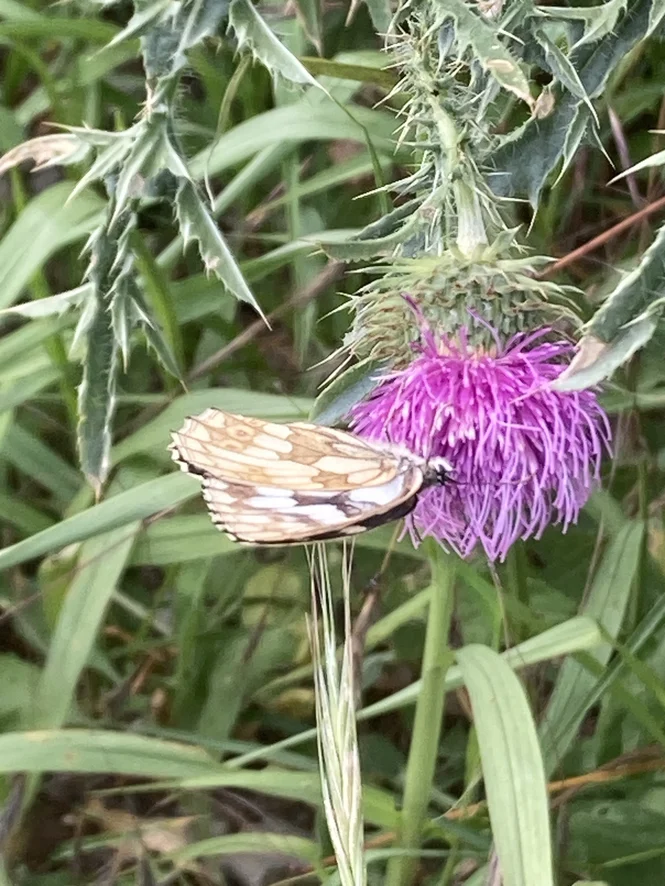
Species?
Melanargia galathea
